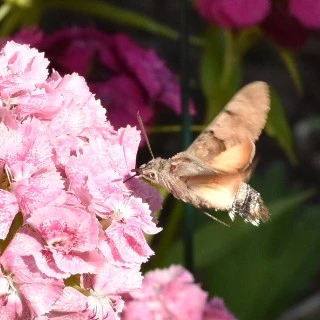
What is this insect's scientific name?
Macroglossum stellatarum
